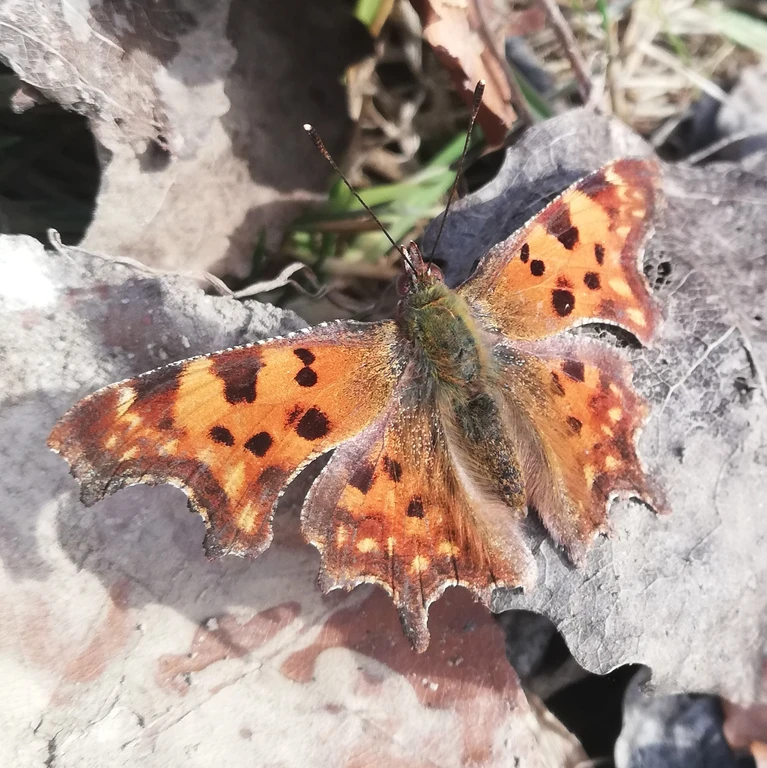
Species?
Polygonia c-album
